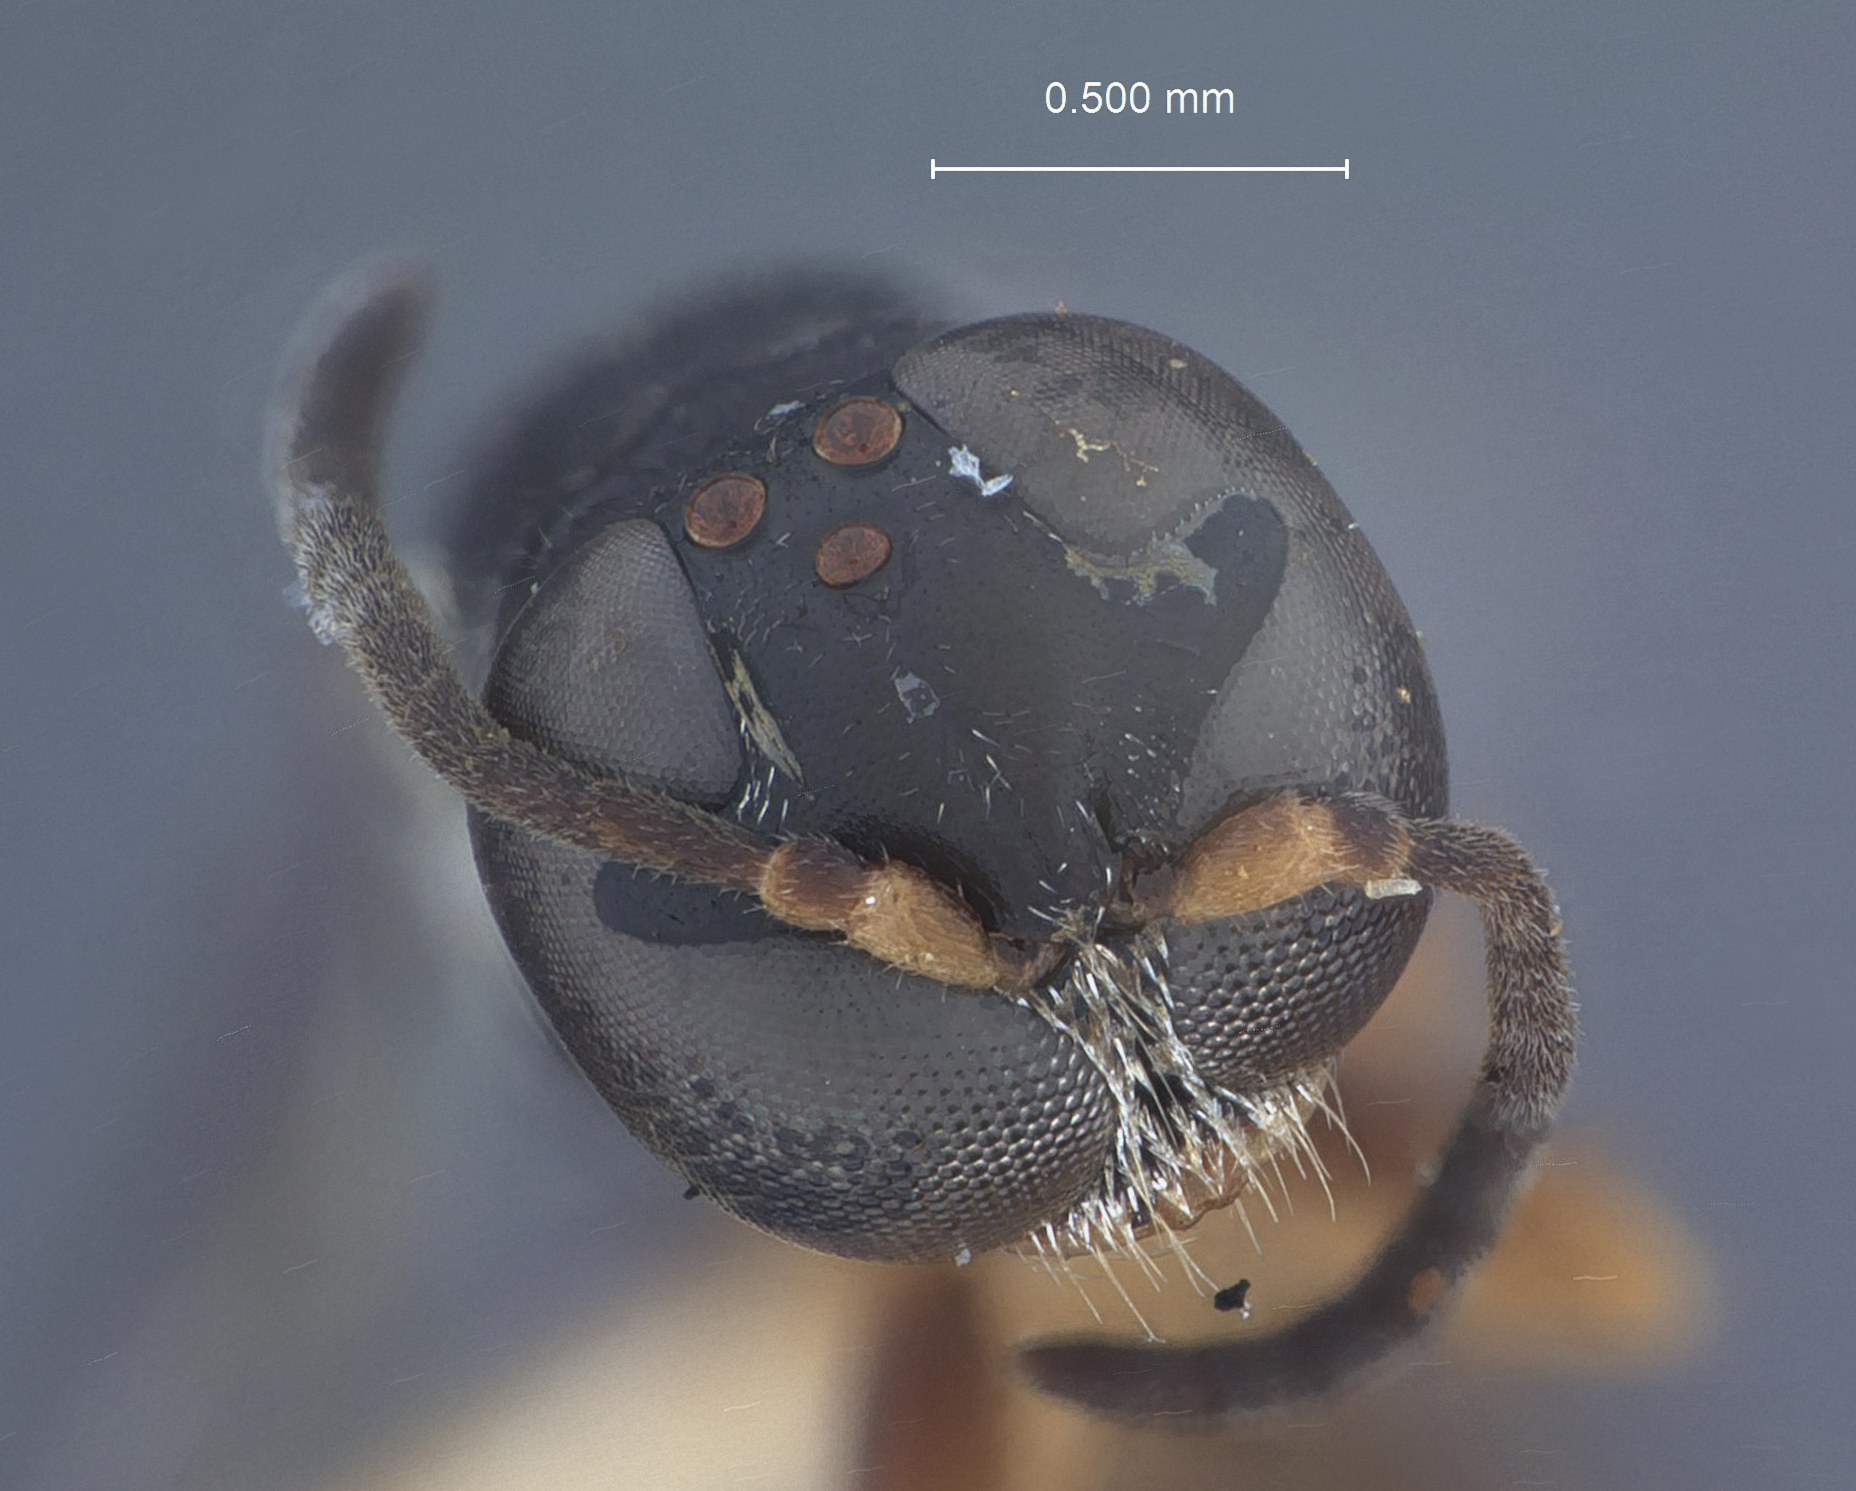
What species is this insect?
Trypoxylon flavipes
